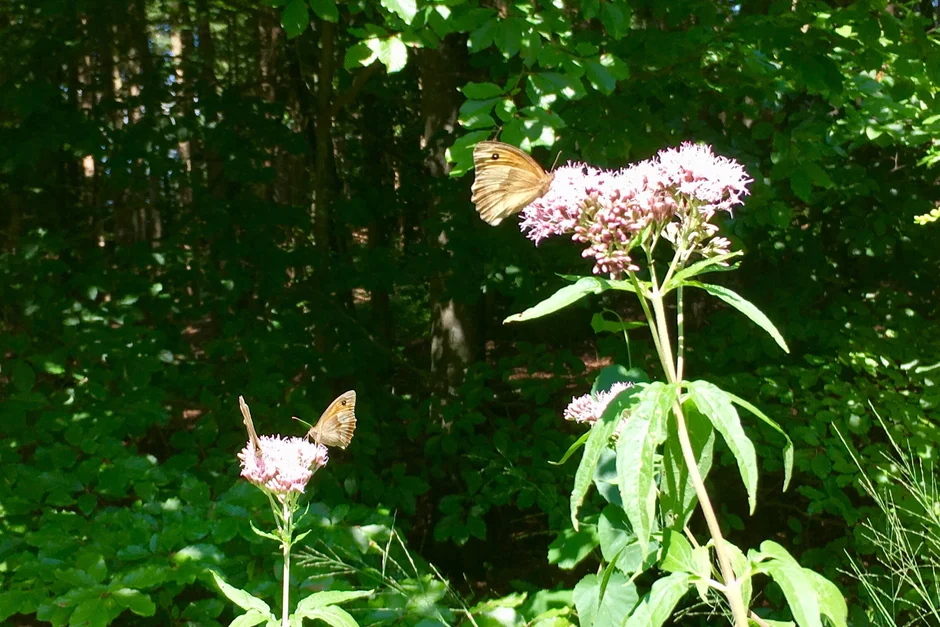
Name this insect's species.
Maniola jurtina
